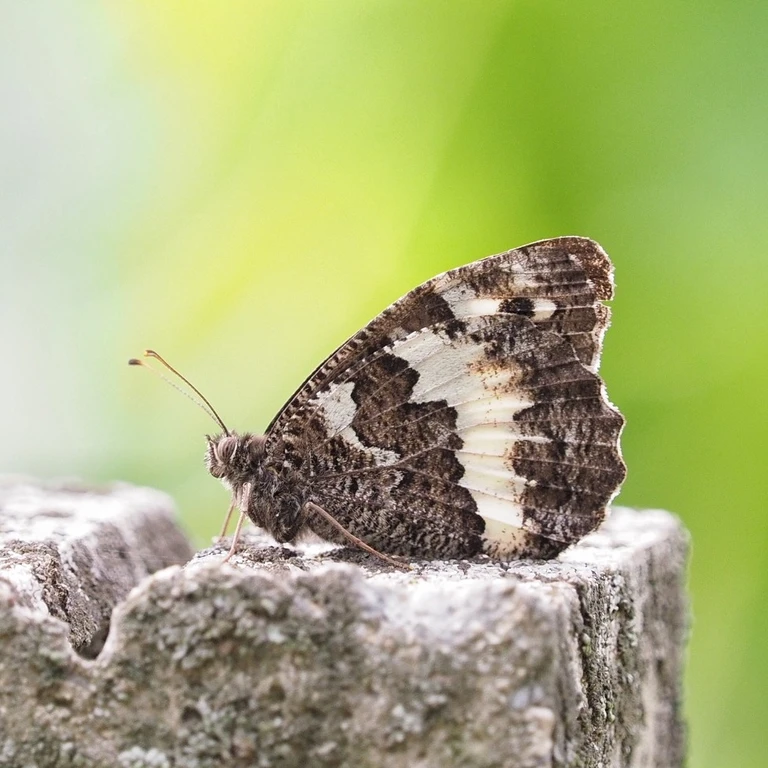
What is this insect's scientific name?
Brintesia circe
